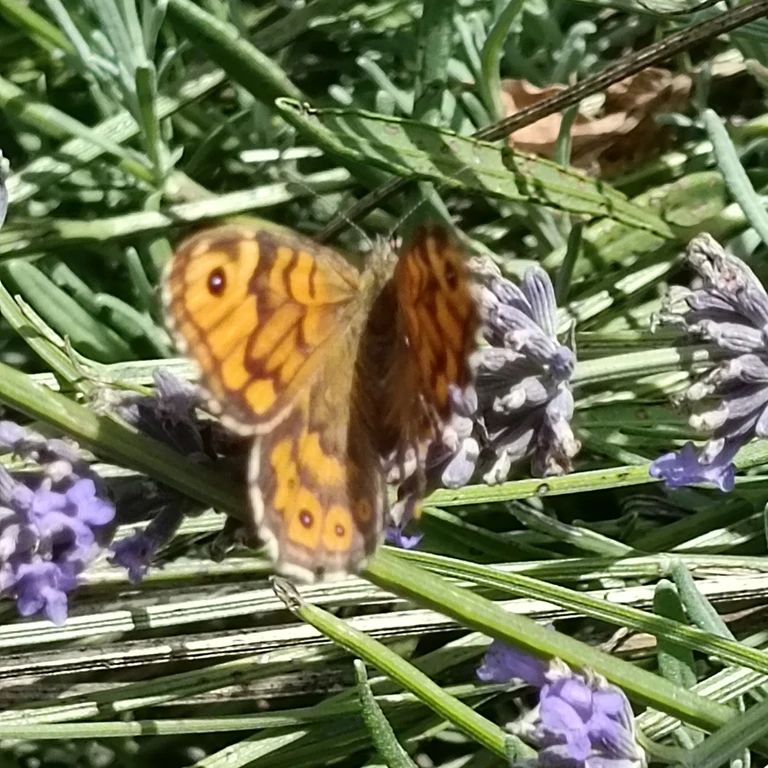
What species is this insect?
Lasiommata megera (also Pararge megera)
